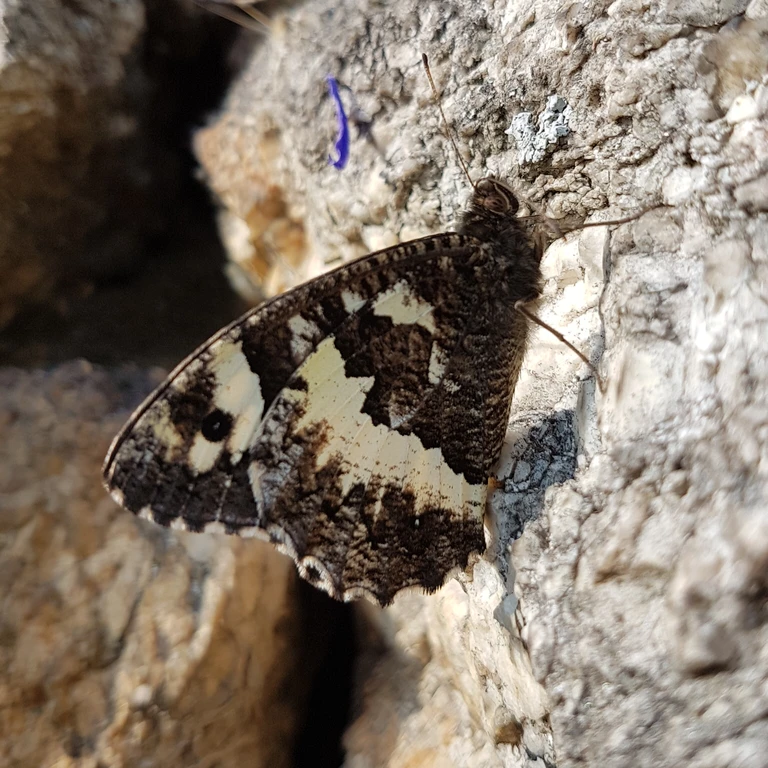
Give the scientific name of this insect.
Brintesia circe
